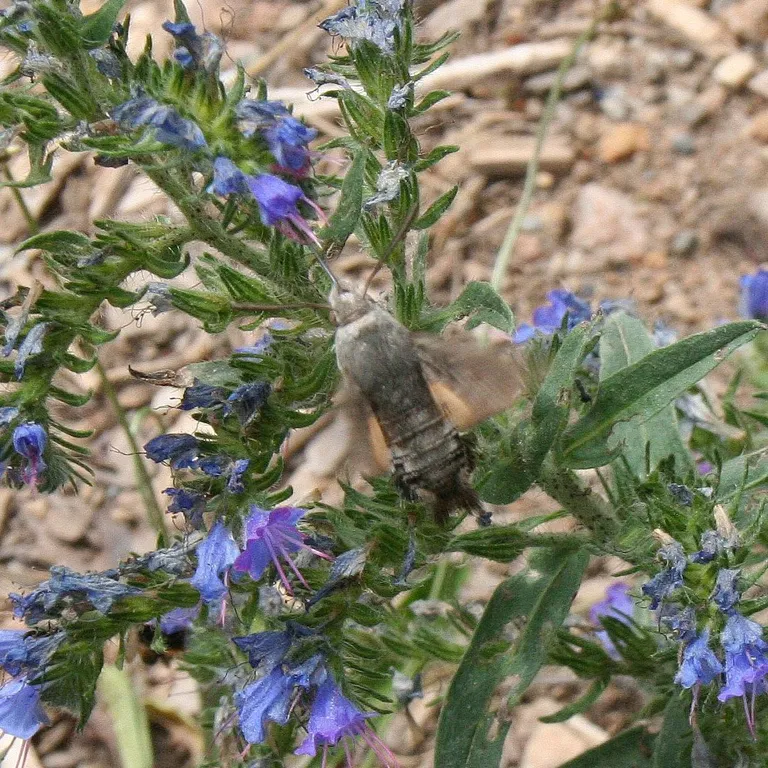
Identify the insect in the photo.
Macroglossum stellatarum
